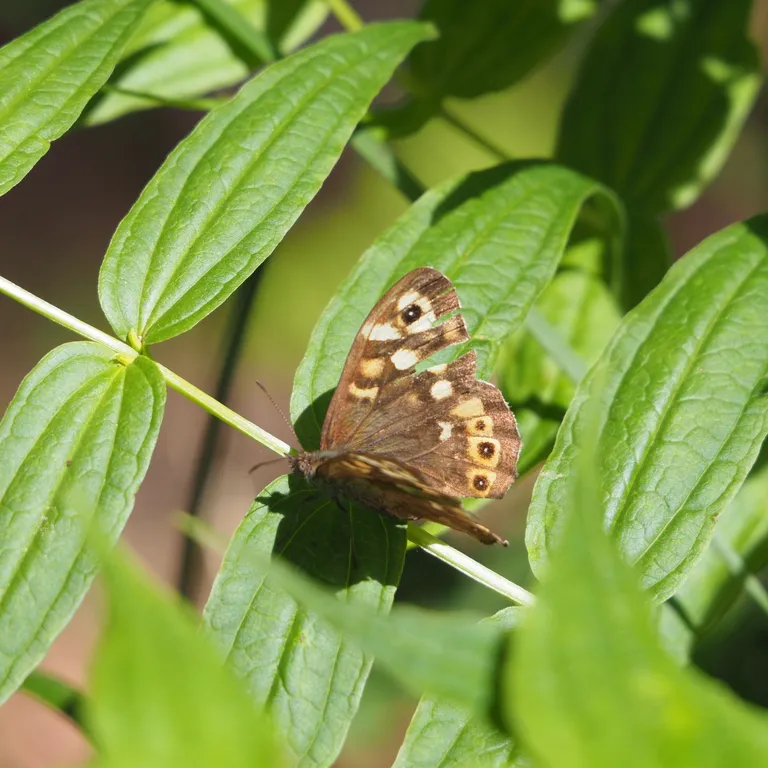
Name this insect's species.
Pararge aegeria
